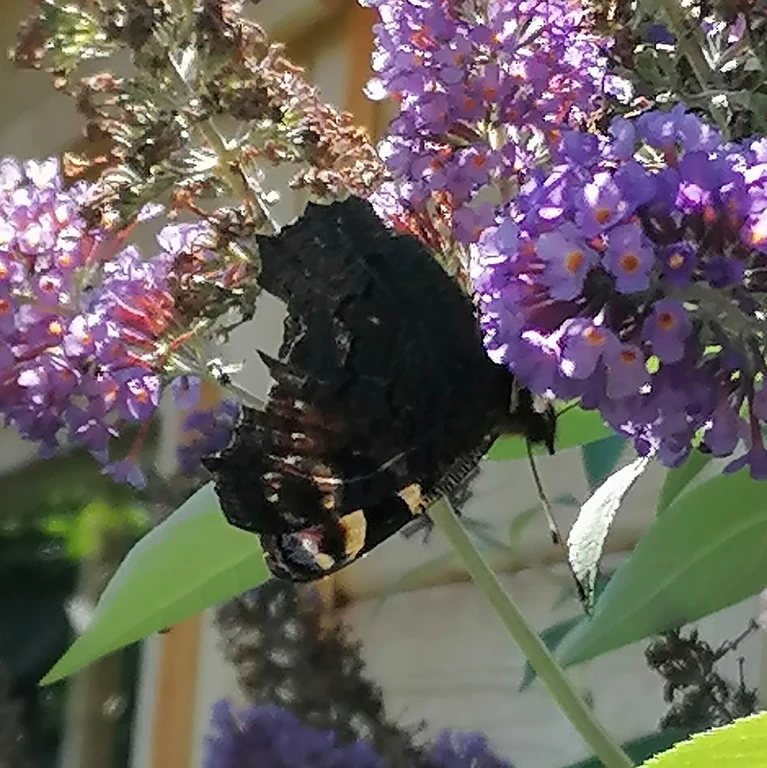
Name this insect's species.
Aglais io
